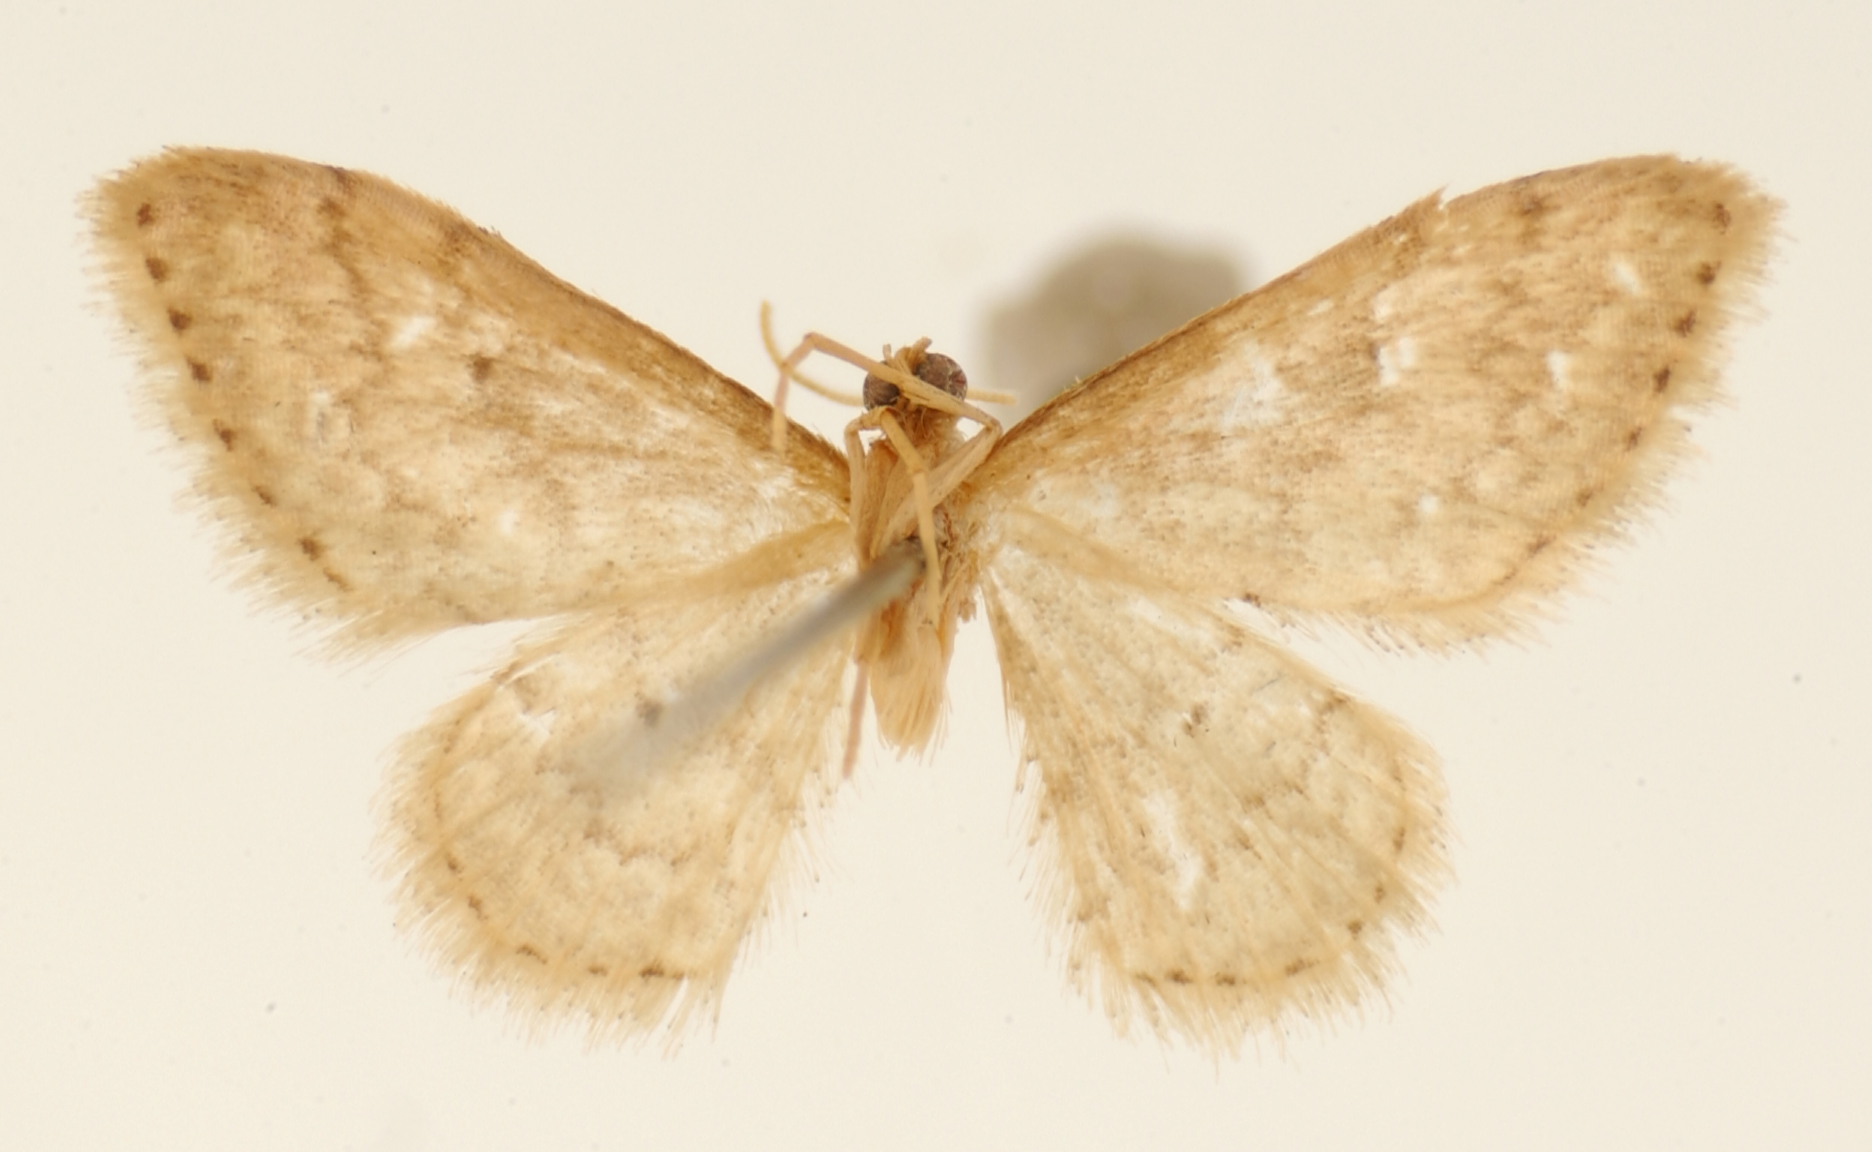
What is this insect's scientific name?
Emmiltis costipunctata
